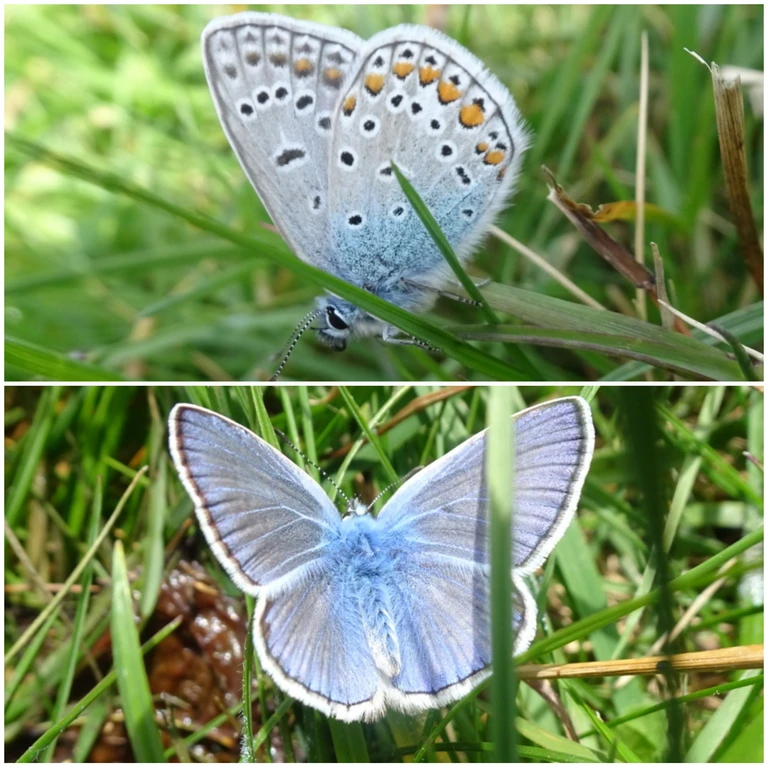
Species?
Polyommatus icarus
